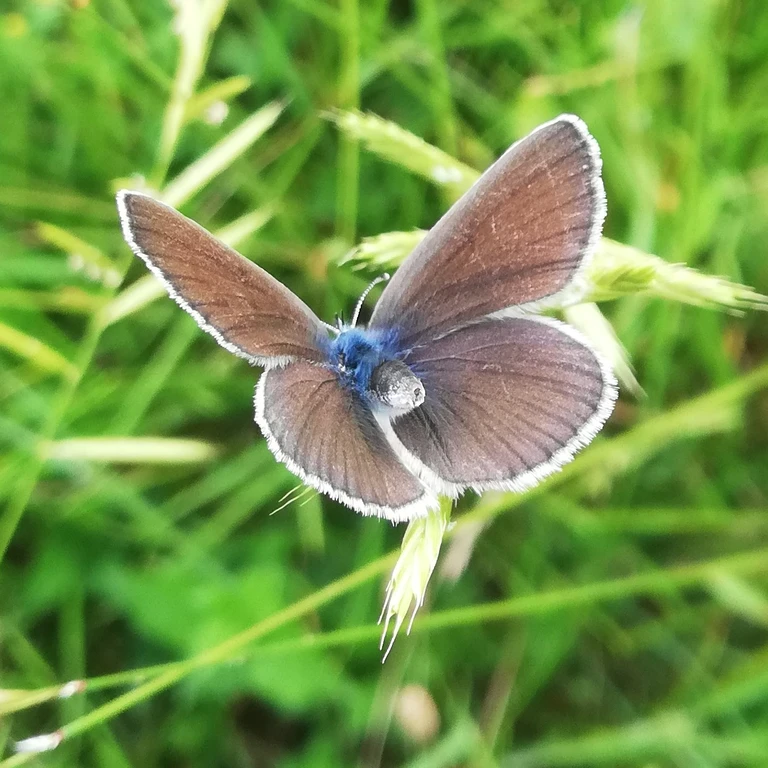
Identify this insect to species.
Glaucopsyche alexis
